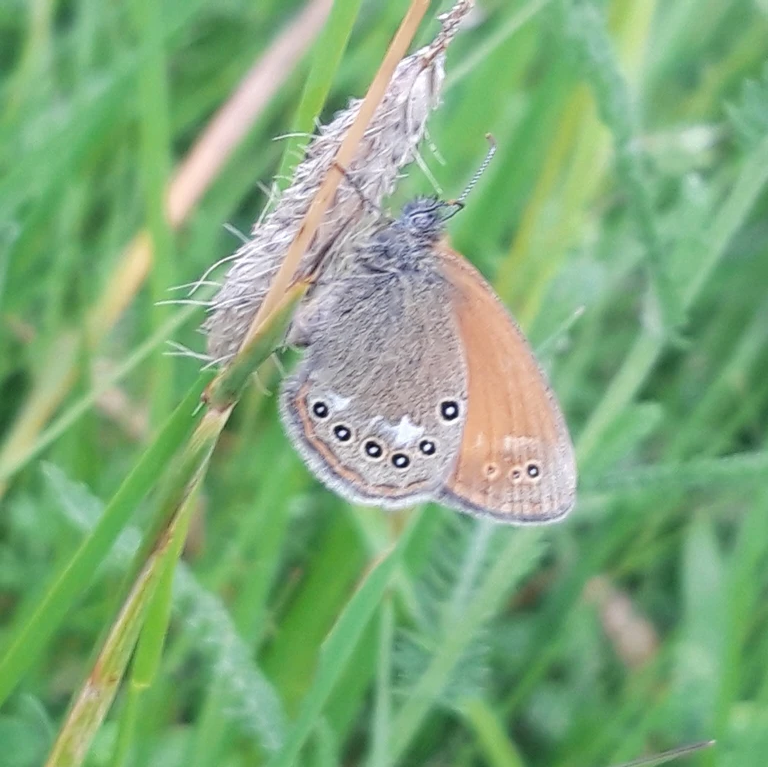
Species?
Coenonympha glycerion (also Coenonympha iphis)
